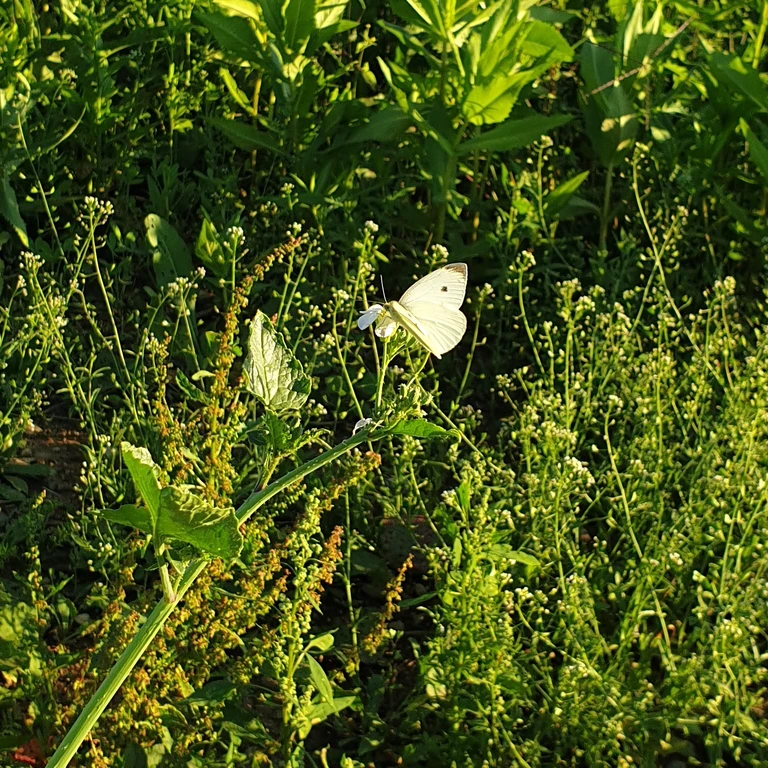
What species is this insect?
Pieris rapae
